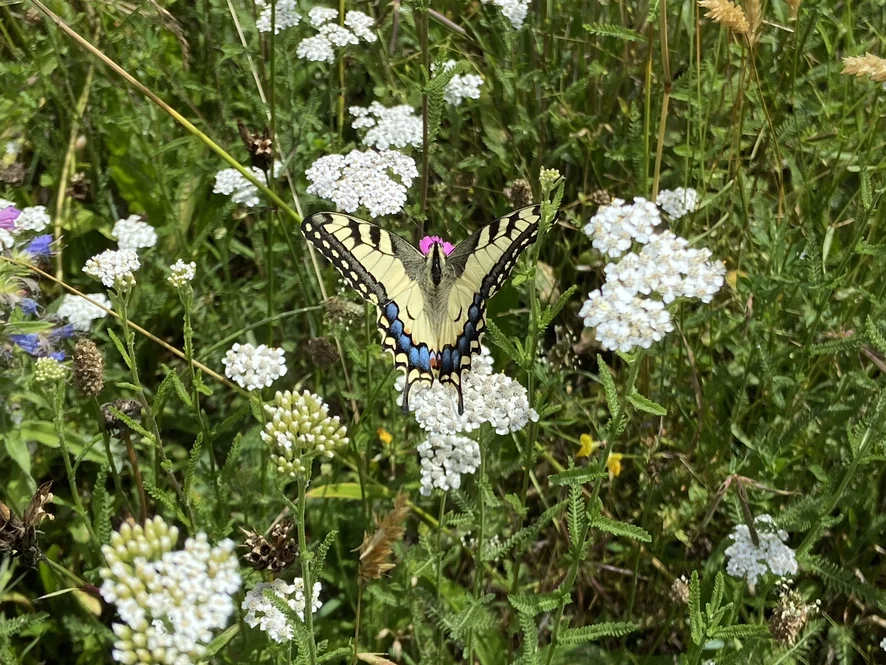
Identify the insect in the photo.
Papilio machaon
